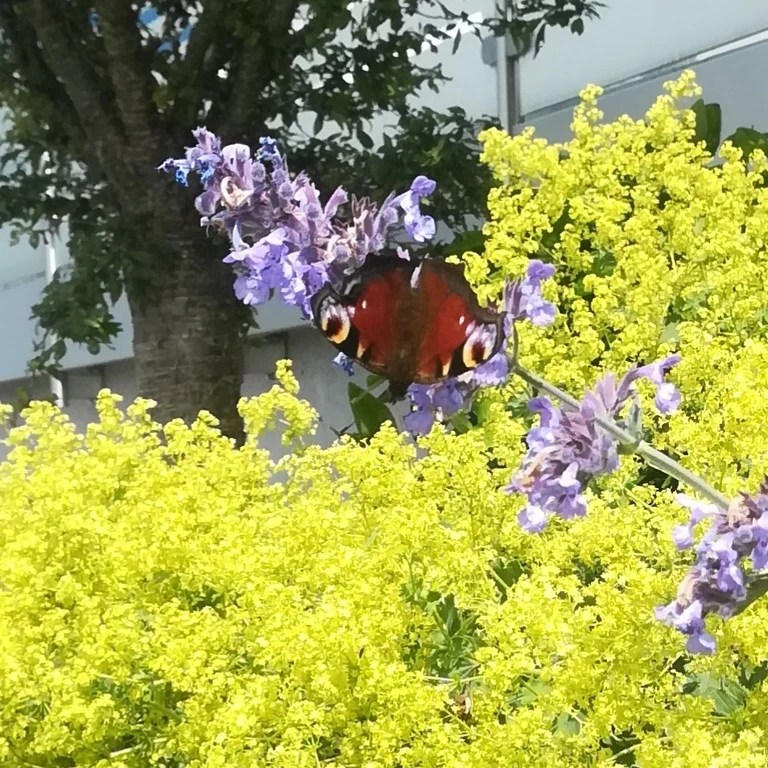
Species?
Aglais io
